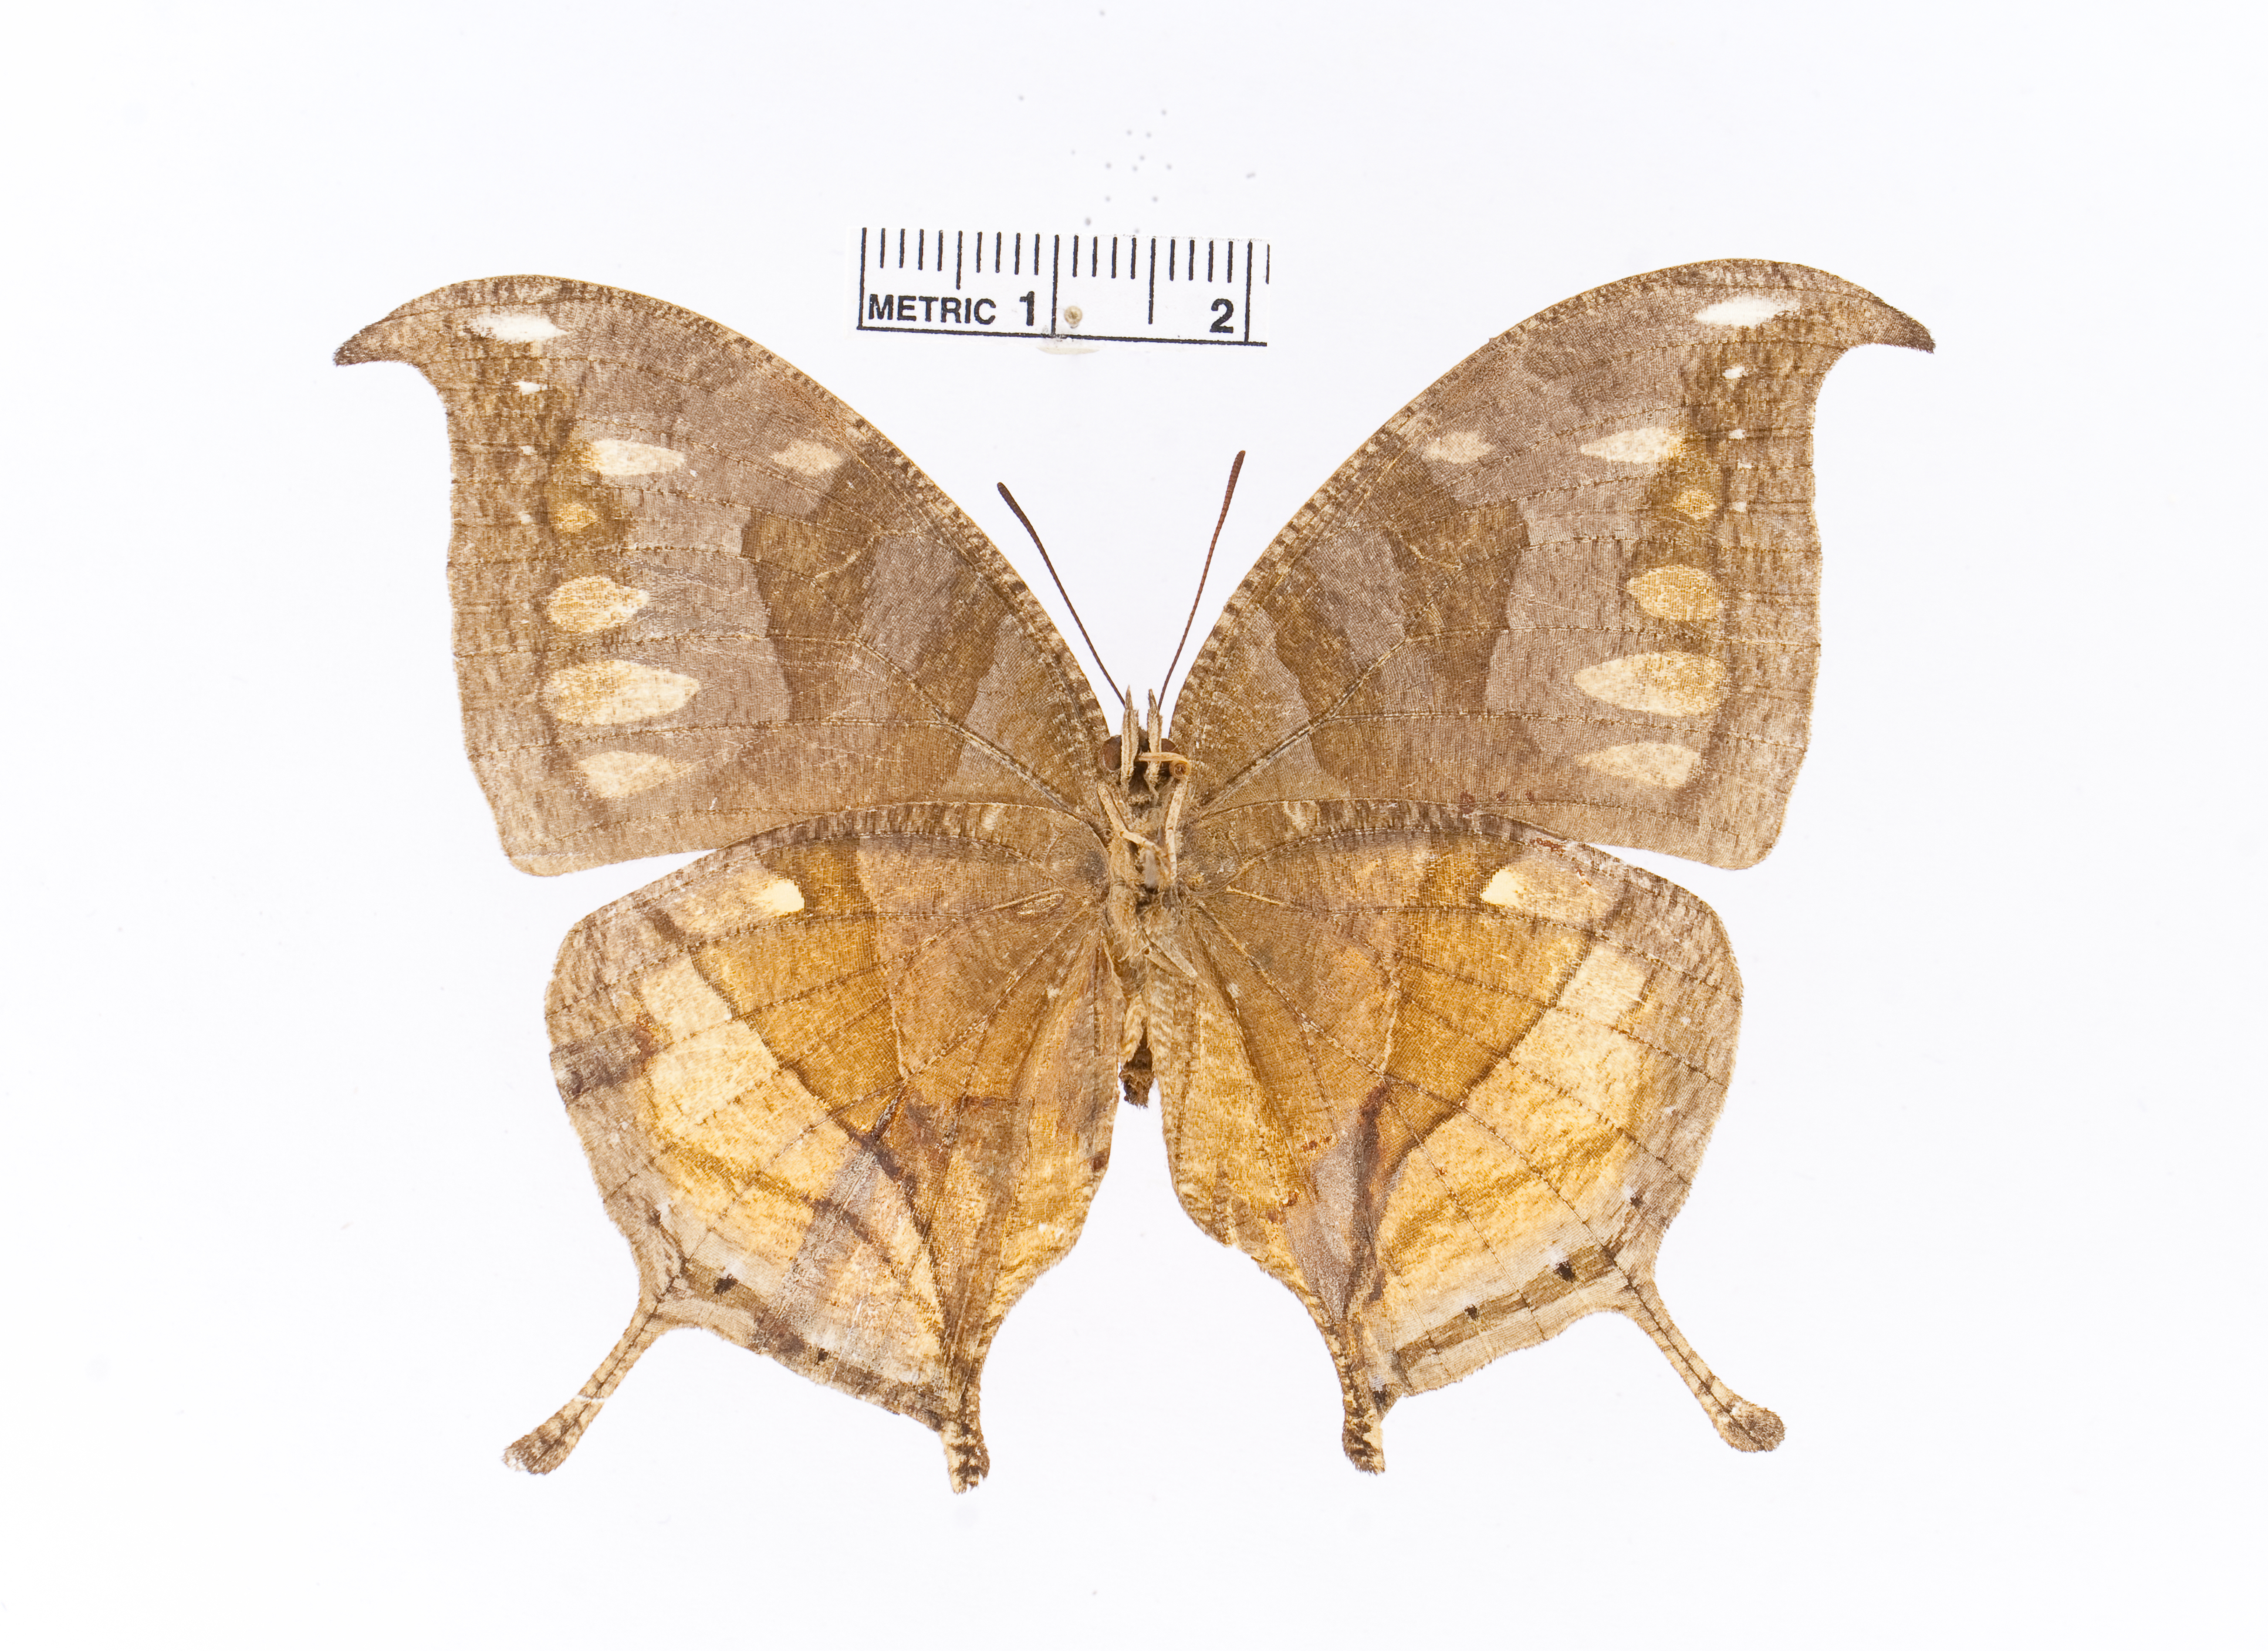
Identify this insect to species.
Consul panariste
